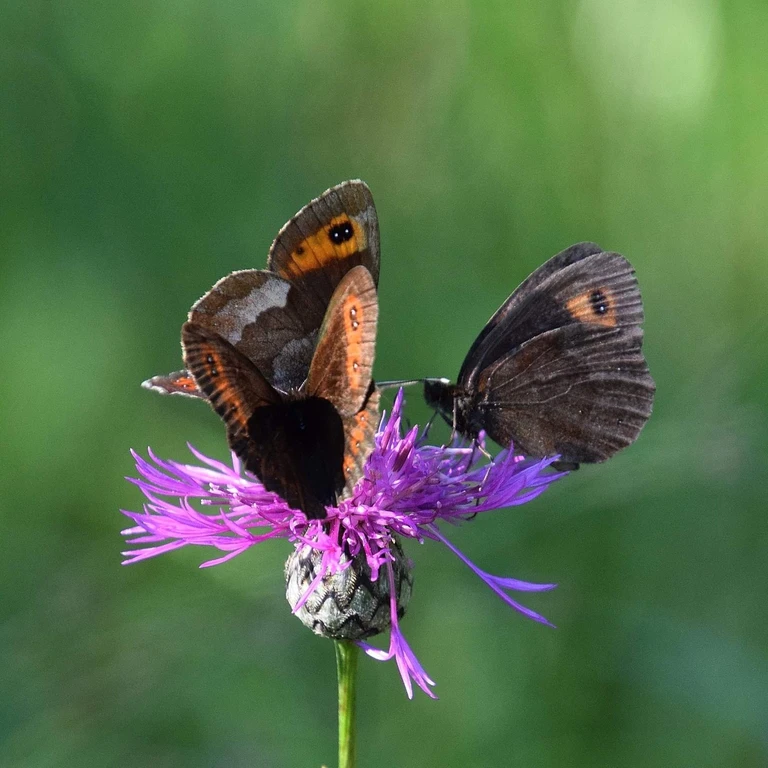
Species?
Erebia aethiops
